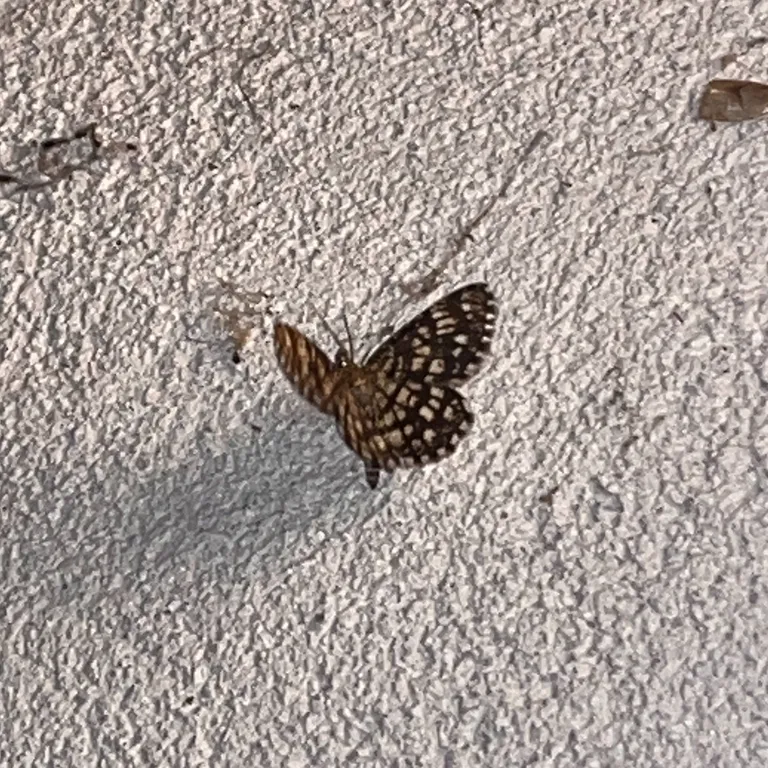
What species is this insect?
Chiasmia clathrata
